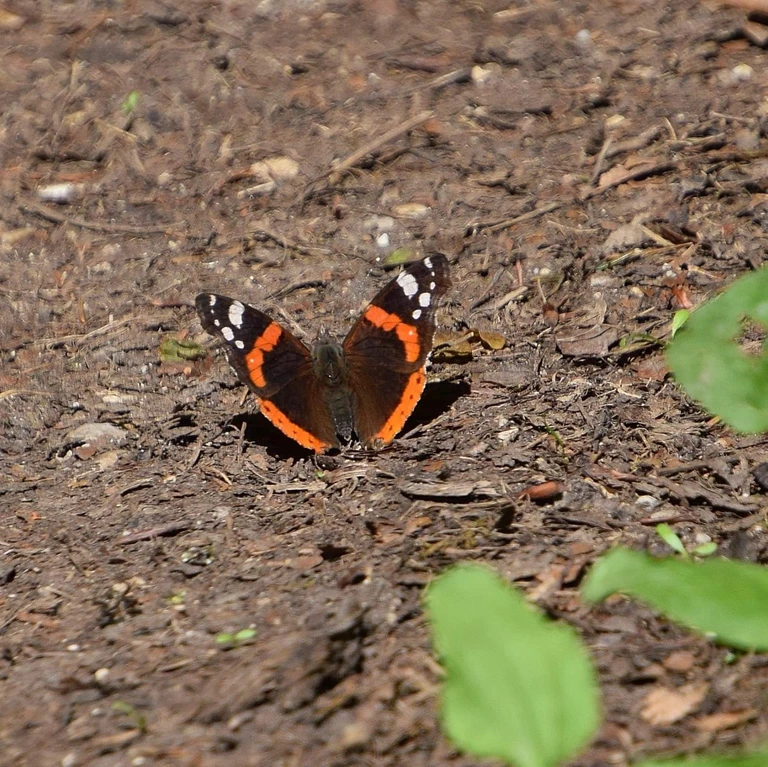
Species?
Vanessa atalanta
